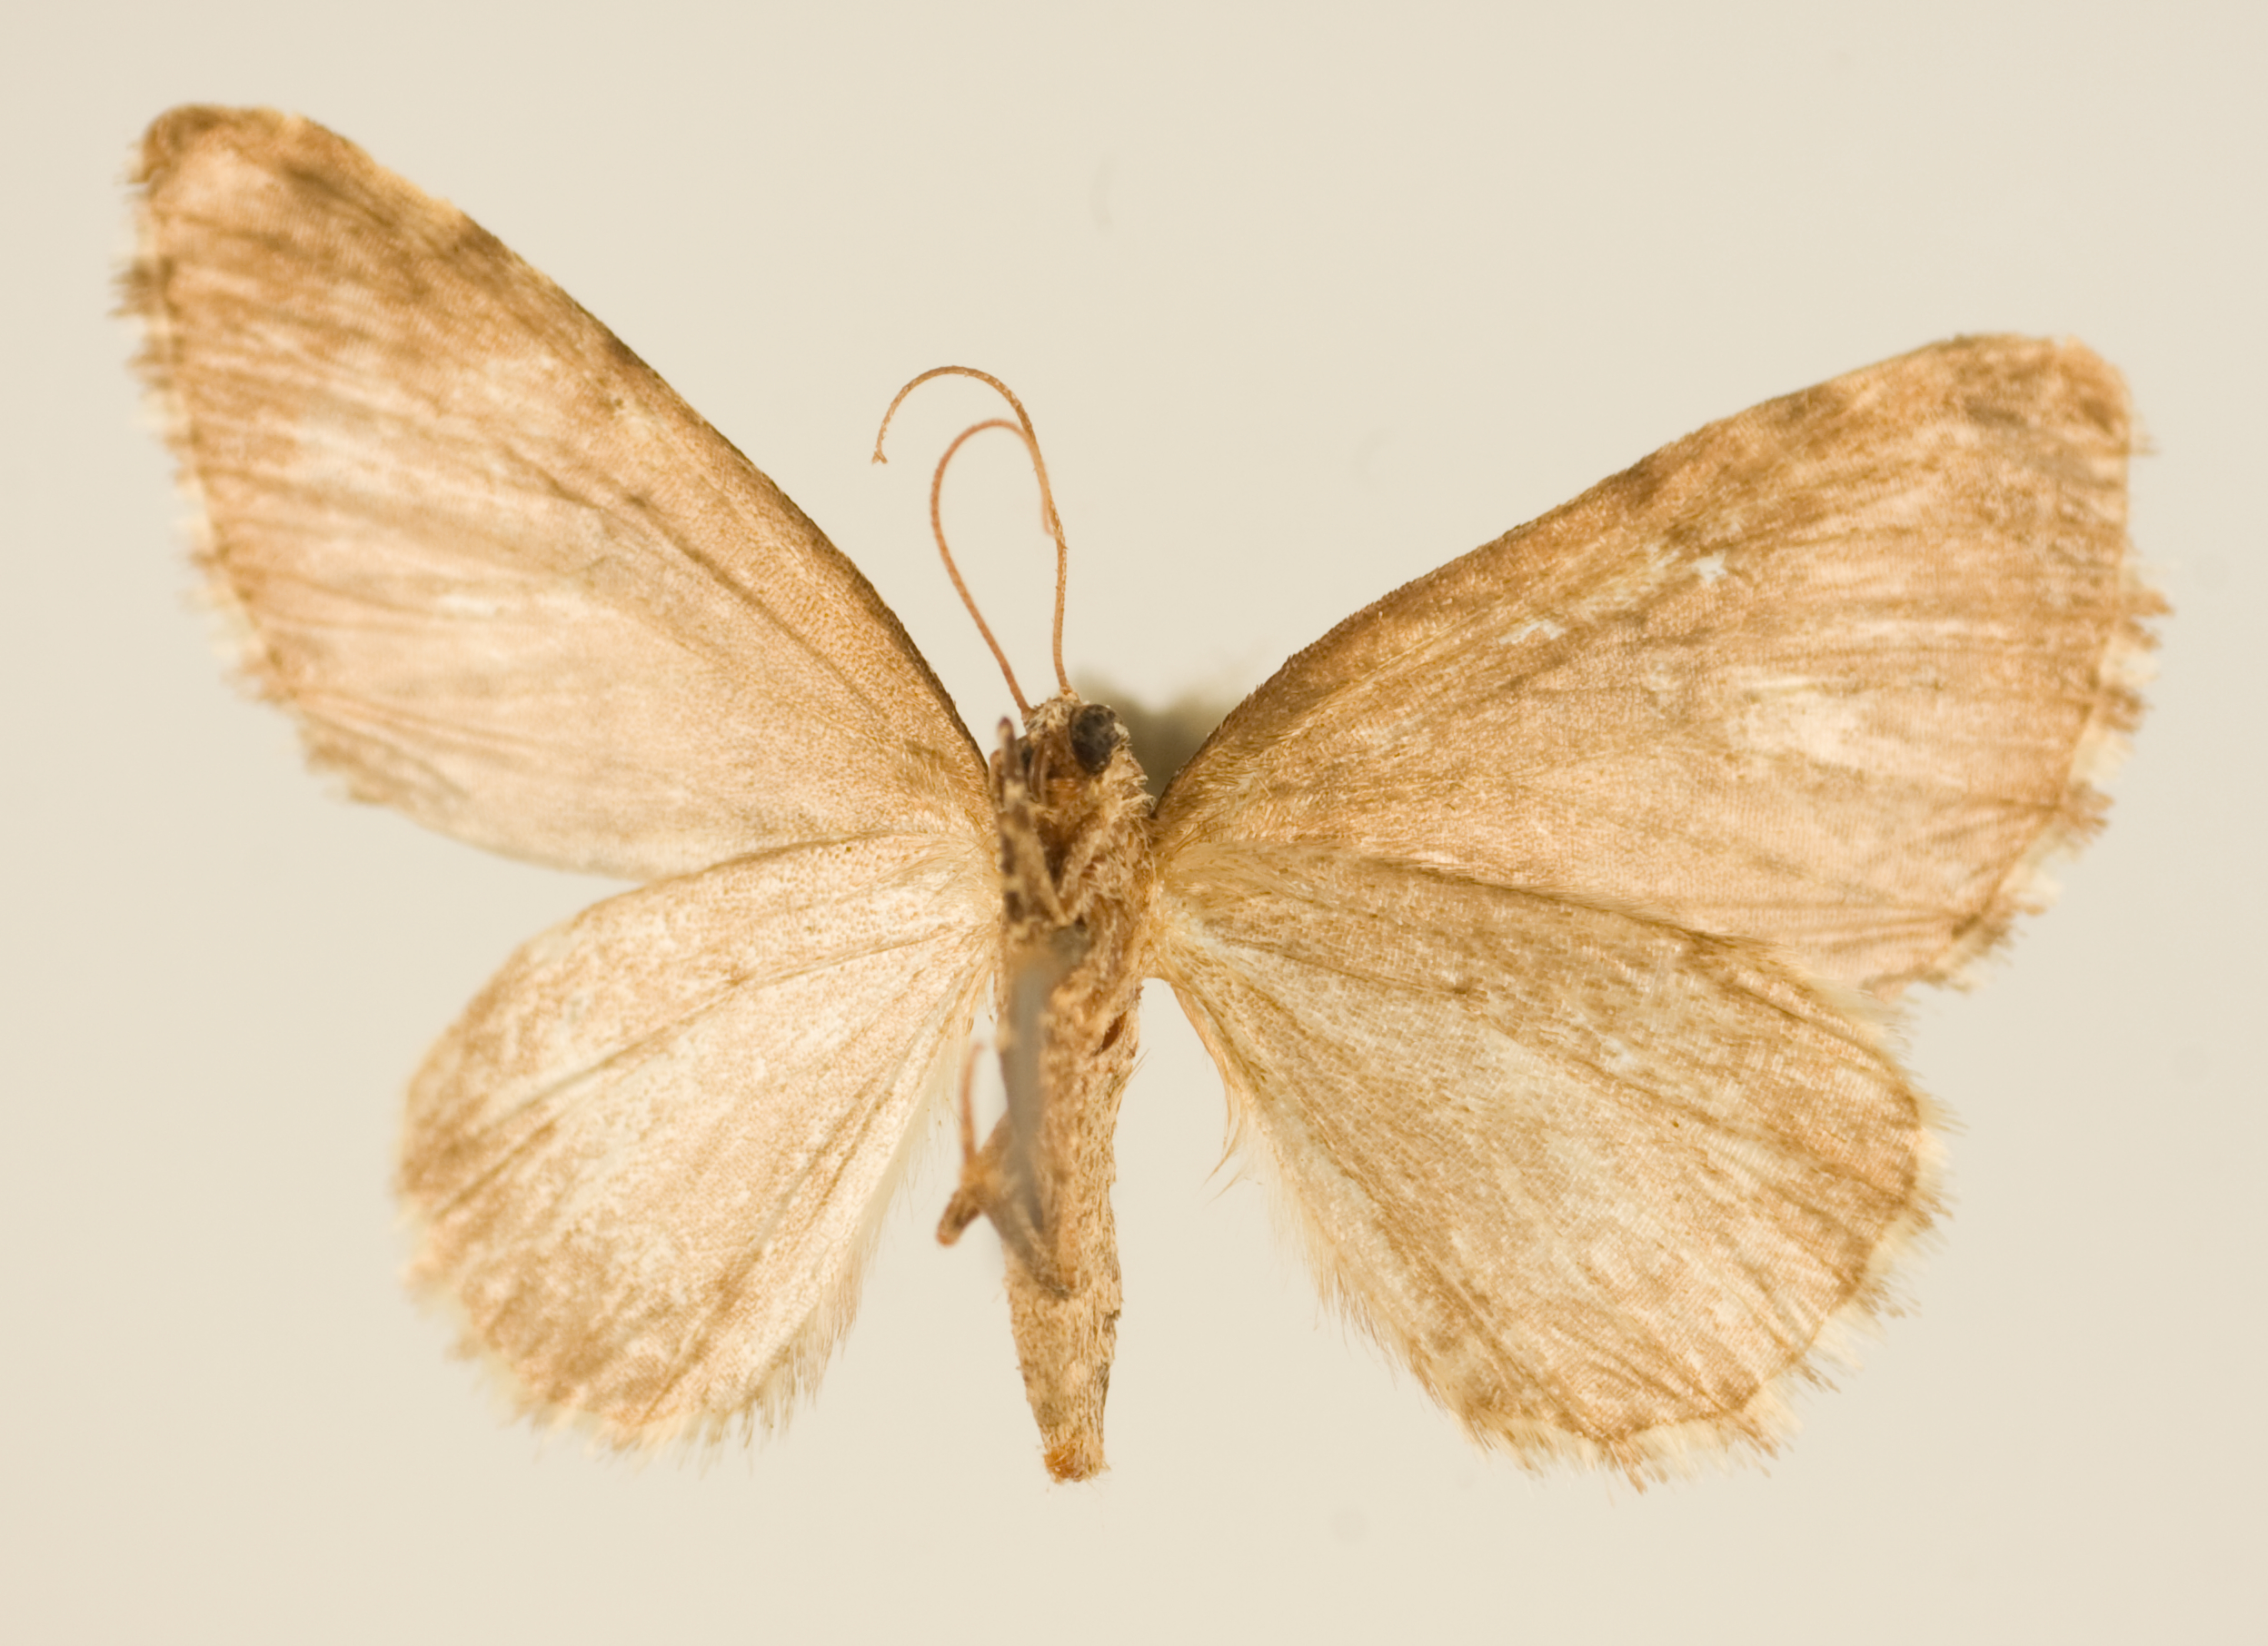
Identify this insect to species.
Cidaria pecata
